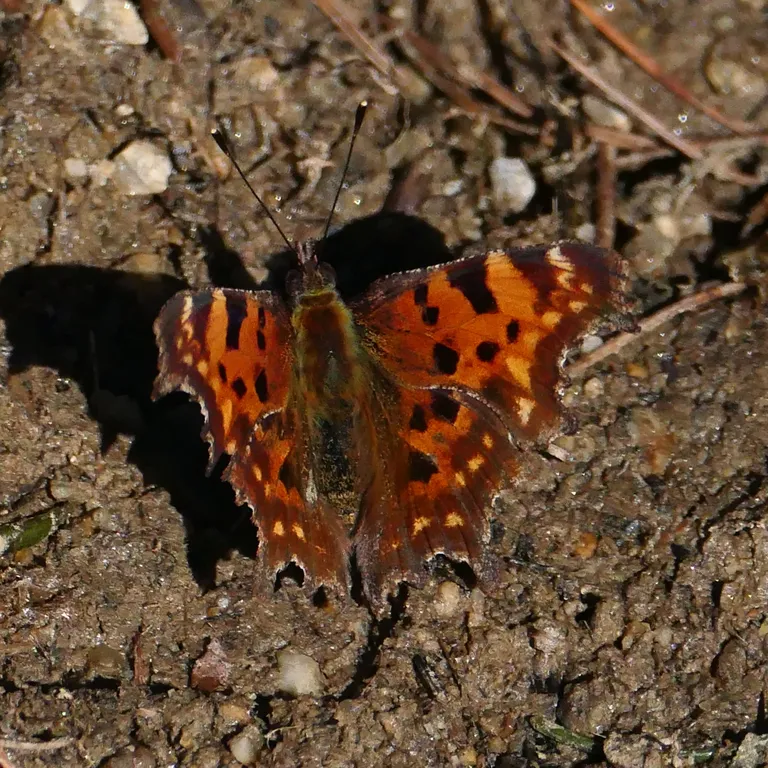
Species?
Polygonia c-album
